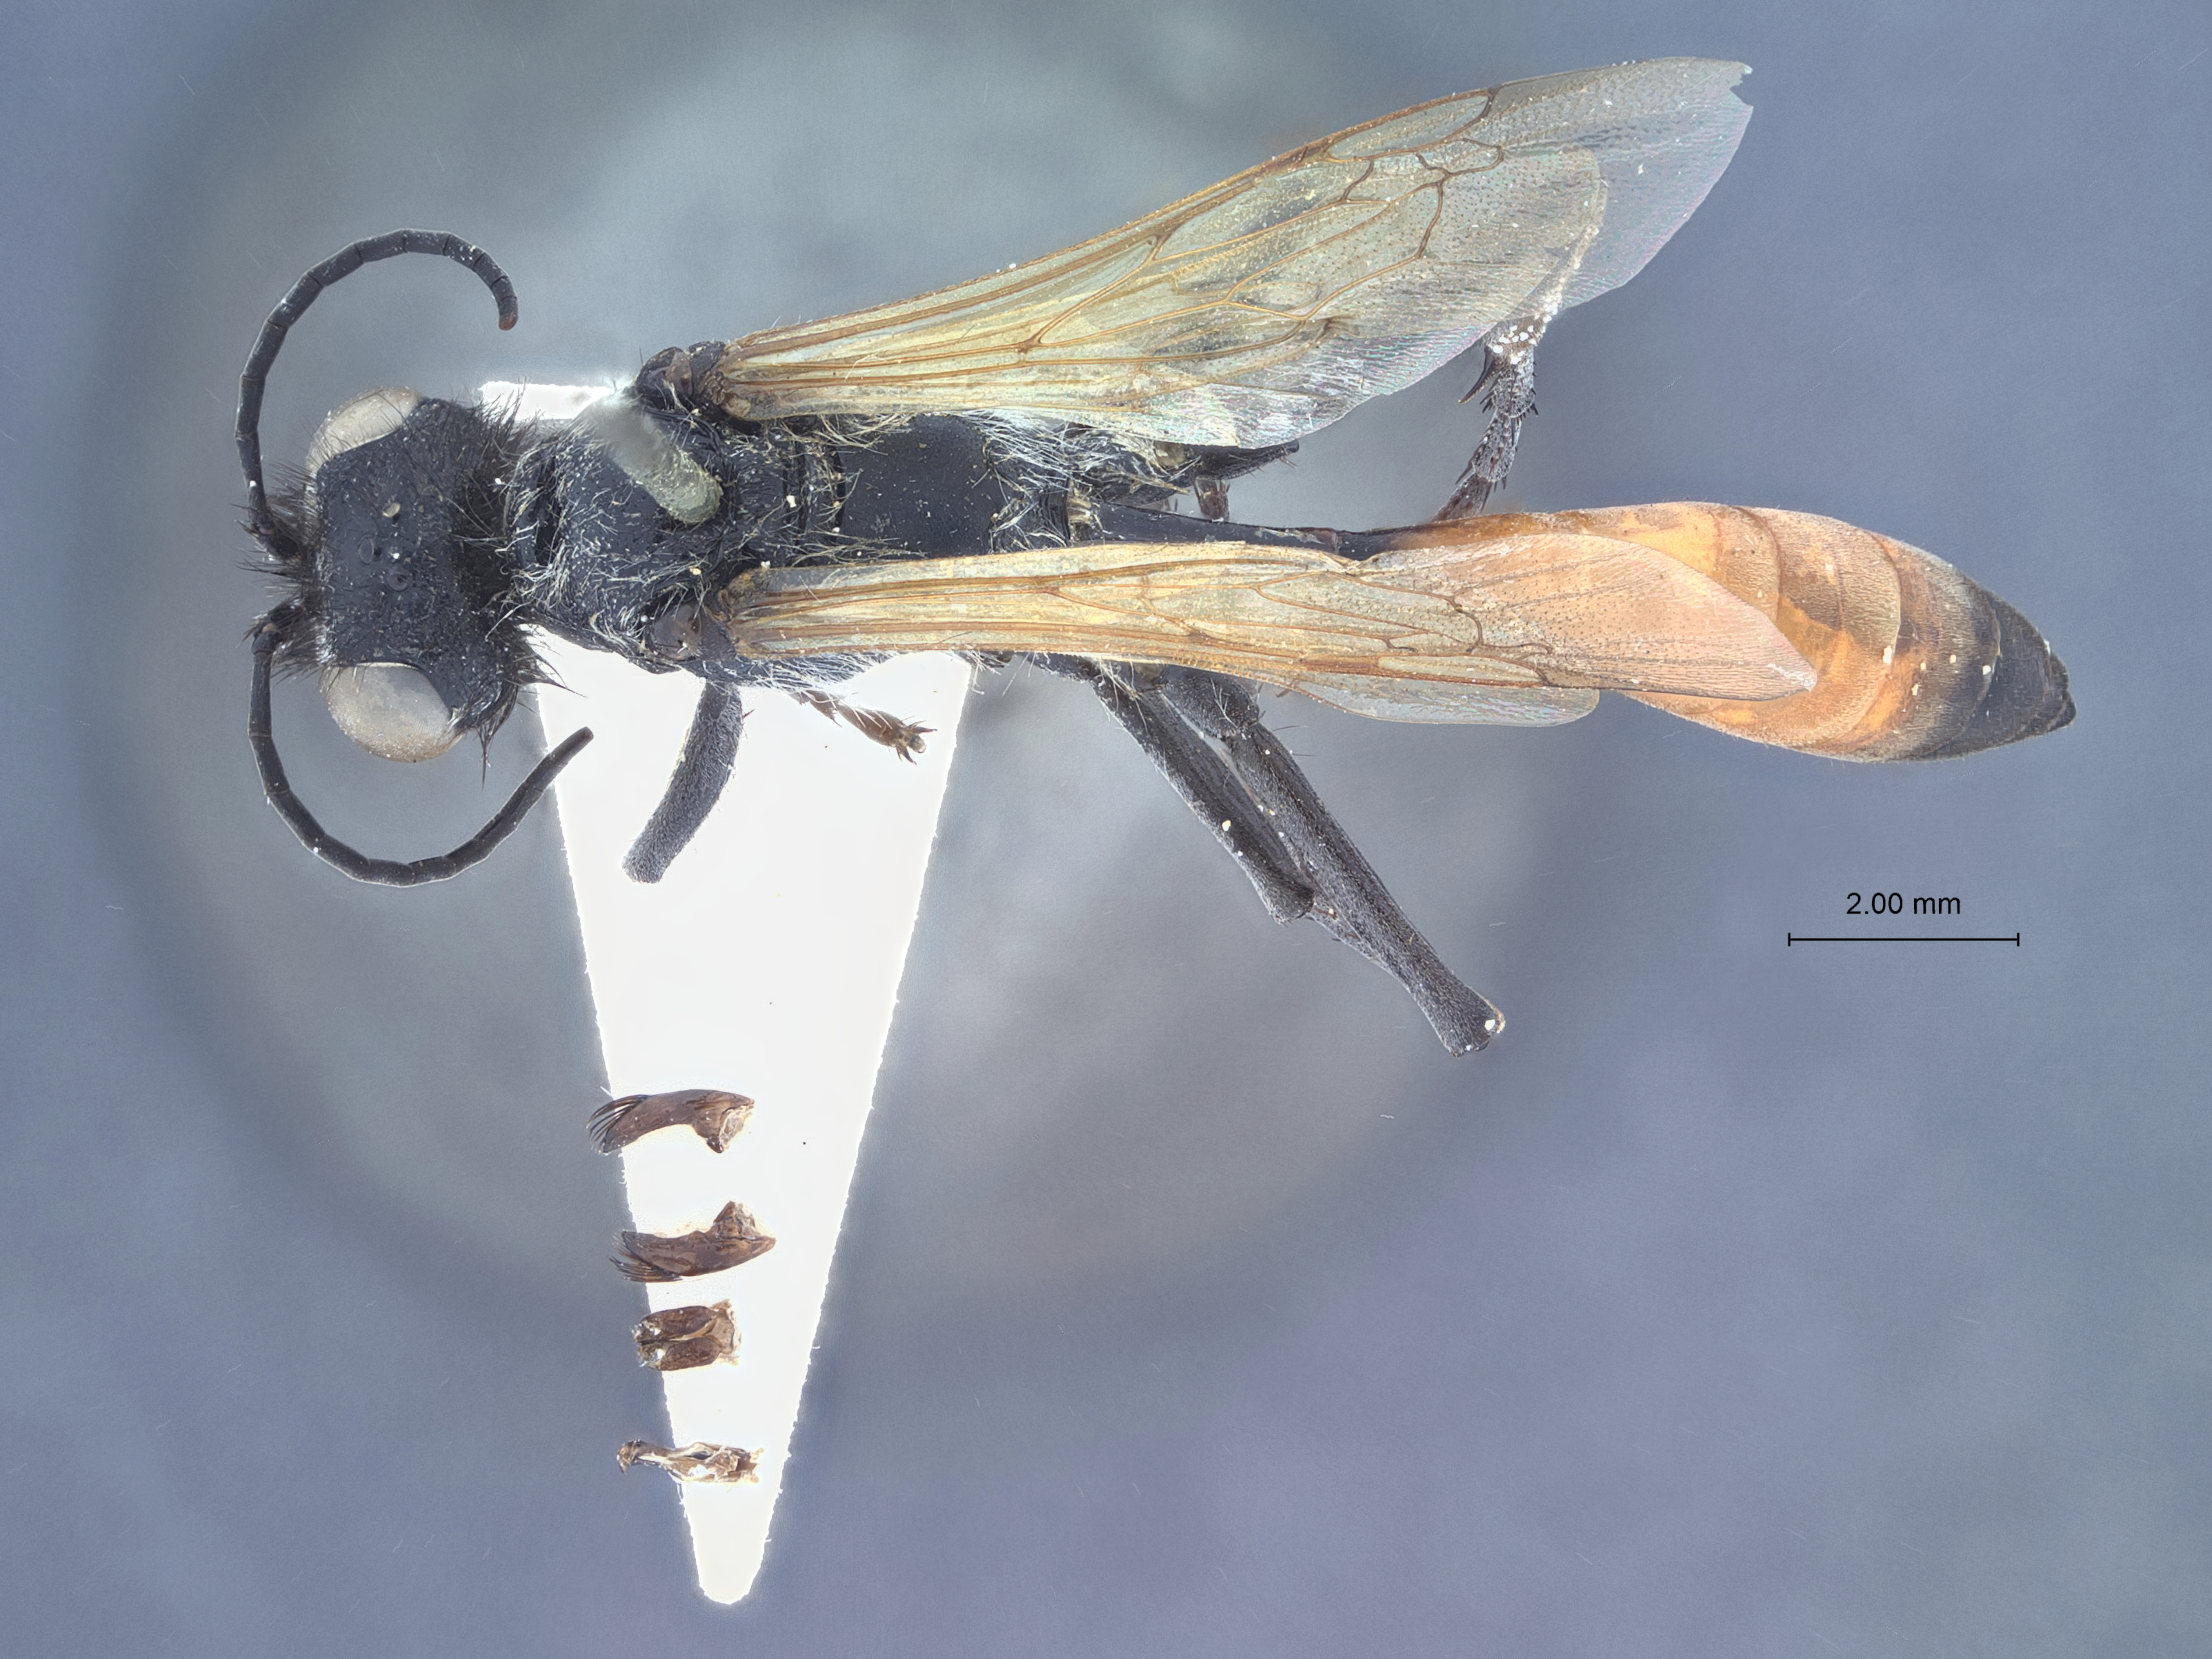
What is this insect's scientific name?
Ammophila gobiensis
